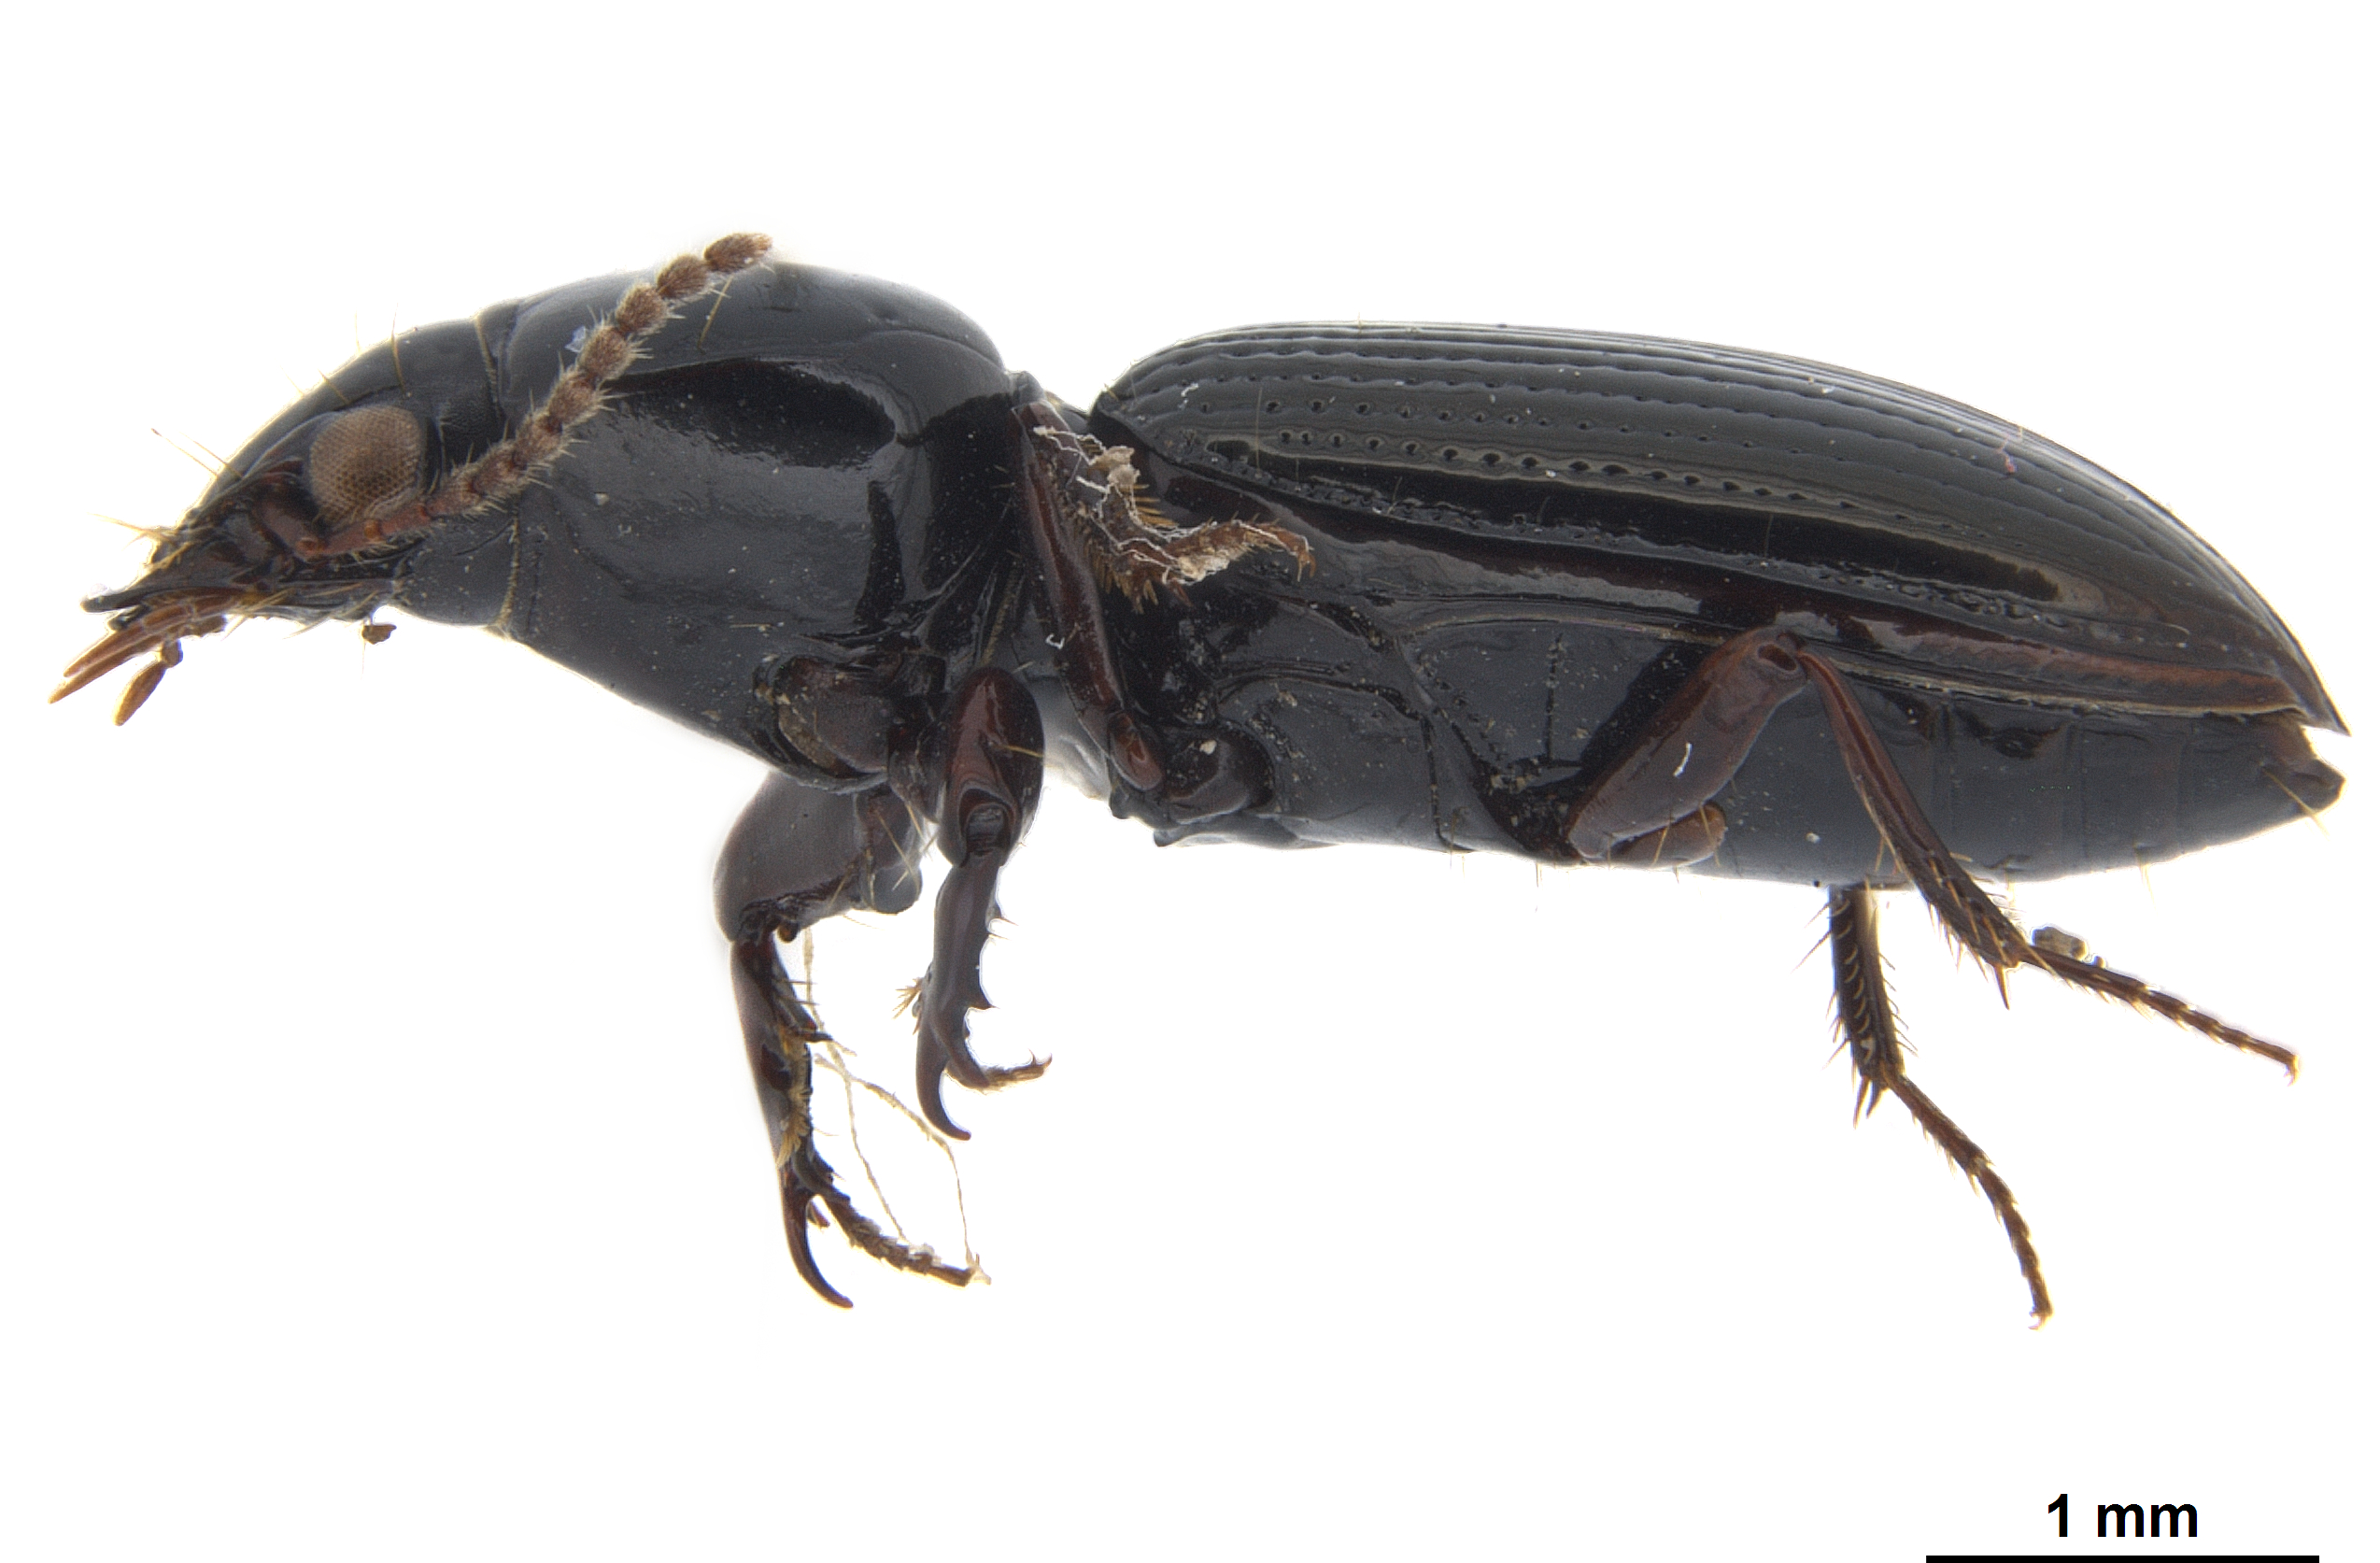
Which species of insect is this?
Aspidoglossa intermidia
